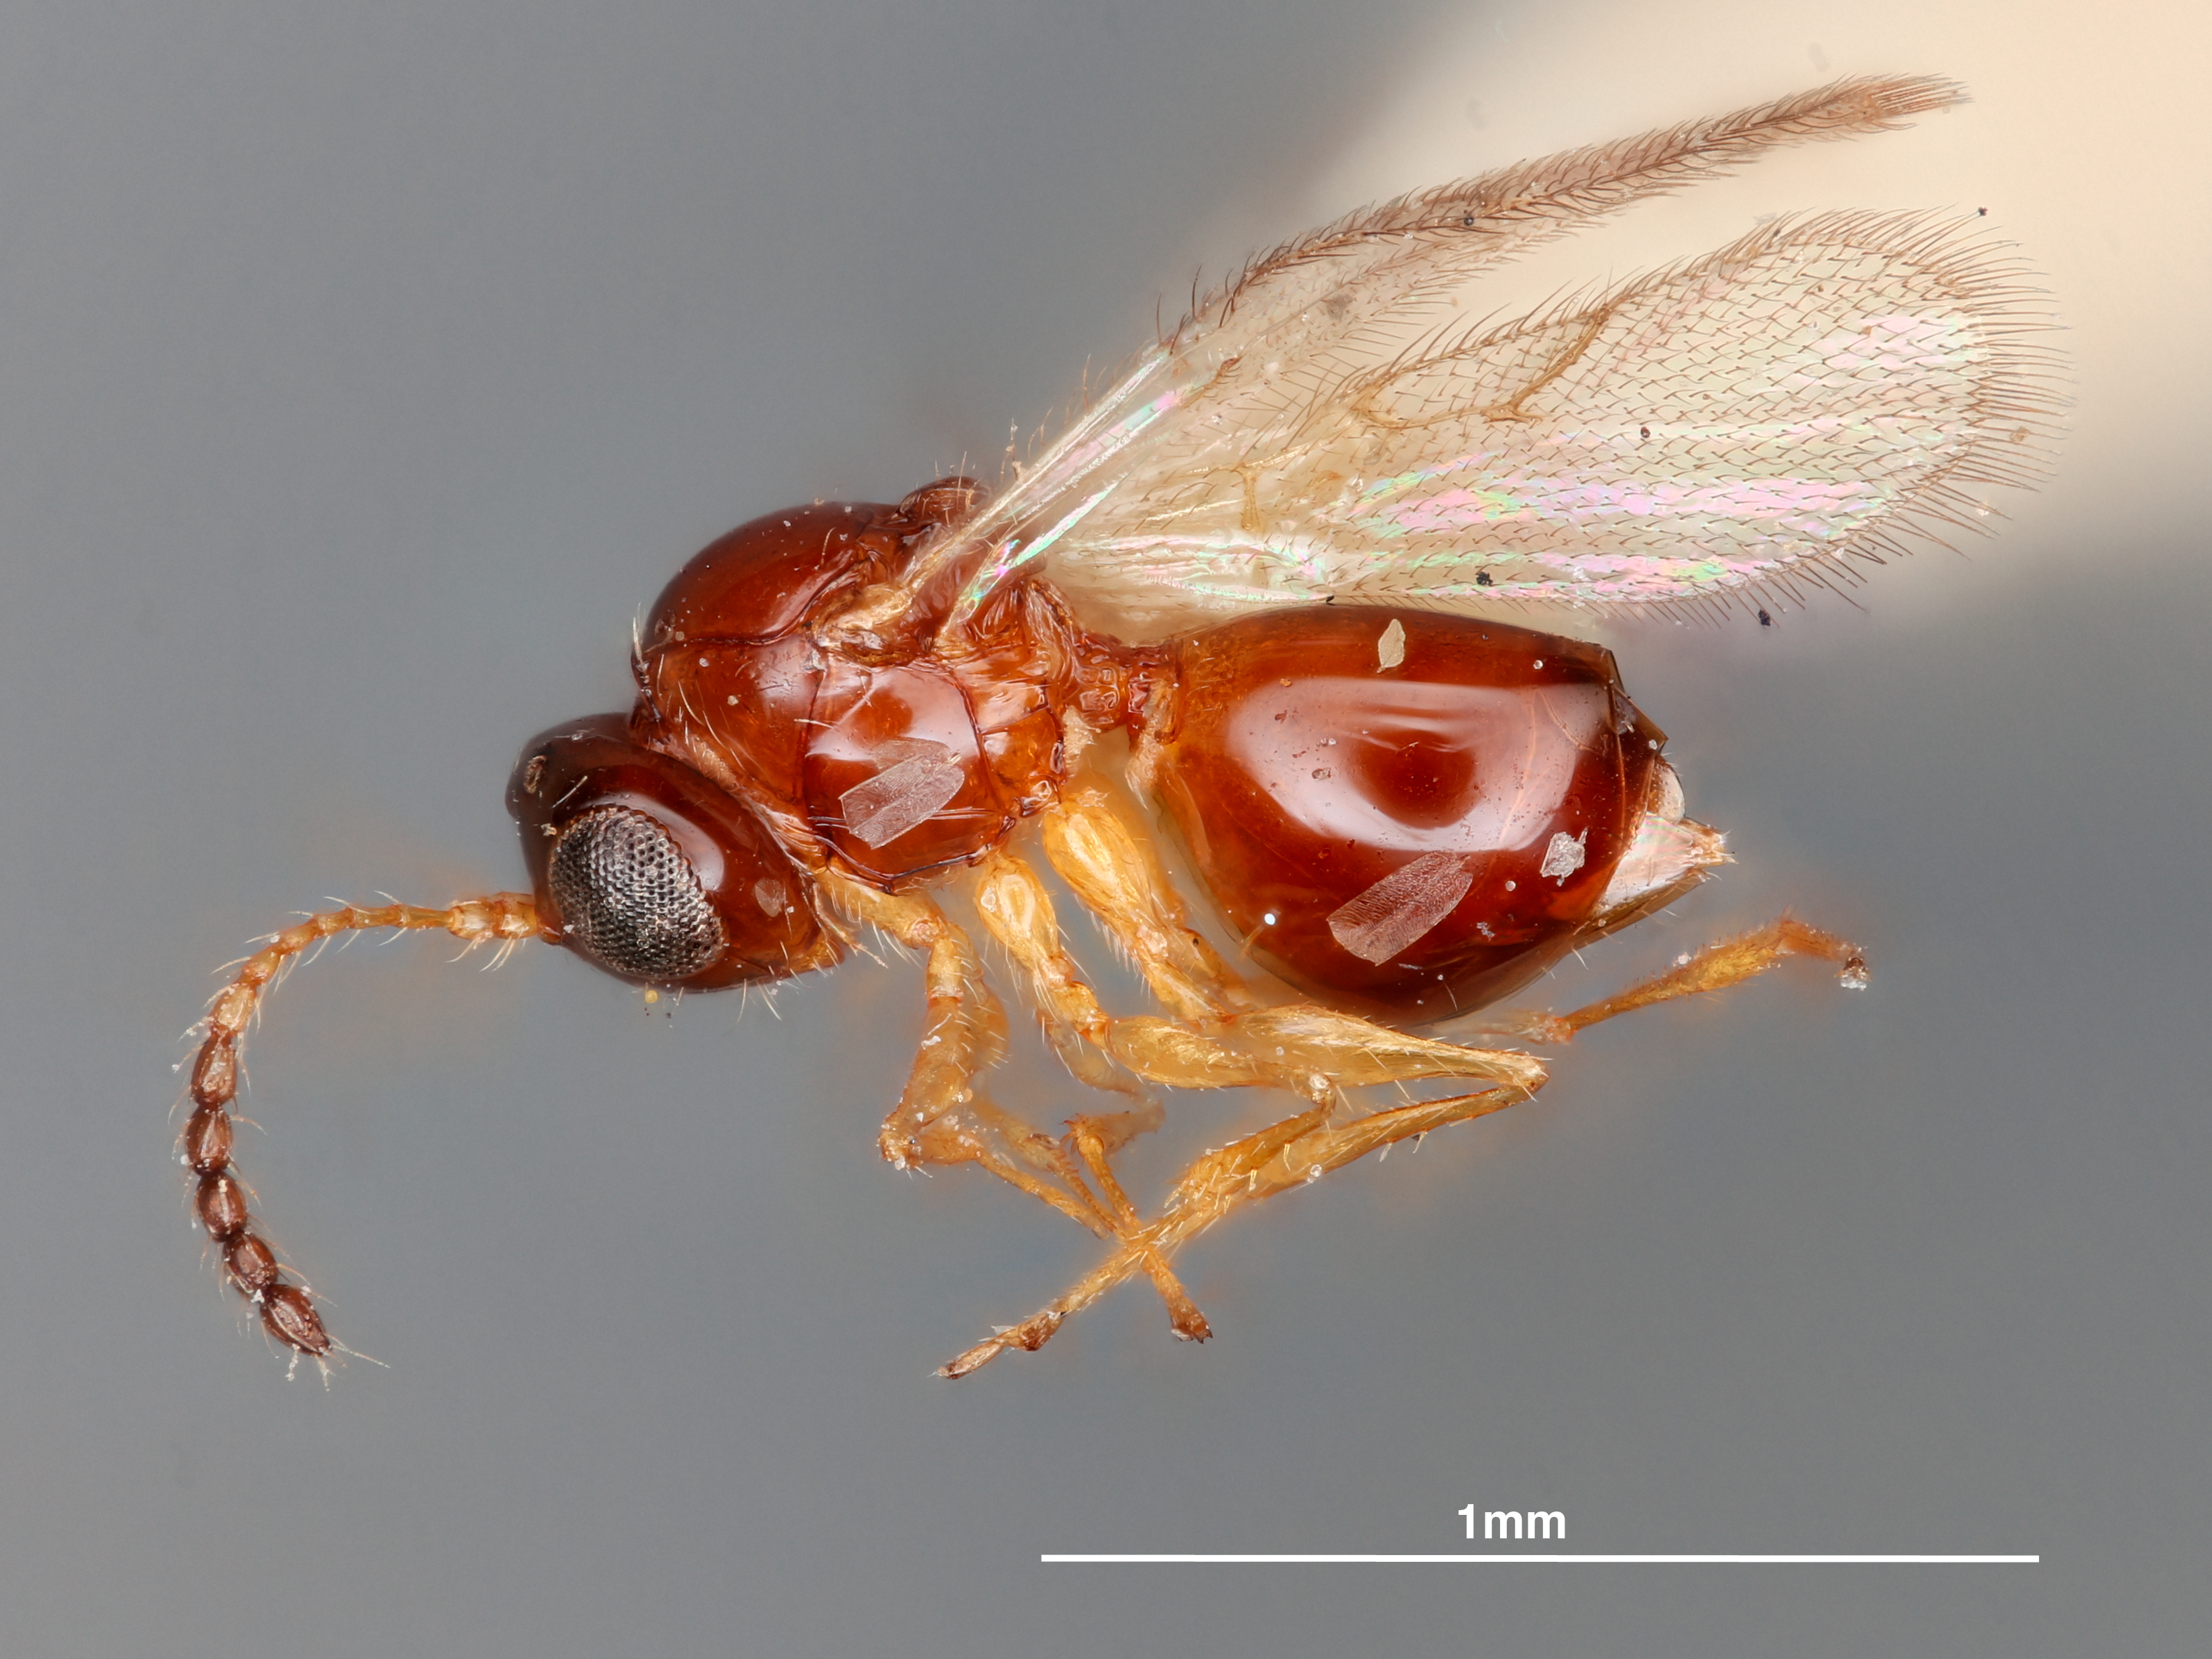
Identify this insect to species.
Pseudeucoila rugipunctata
